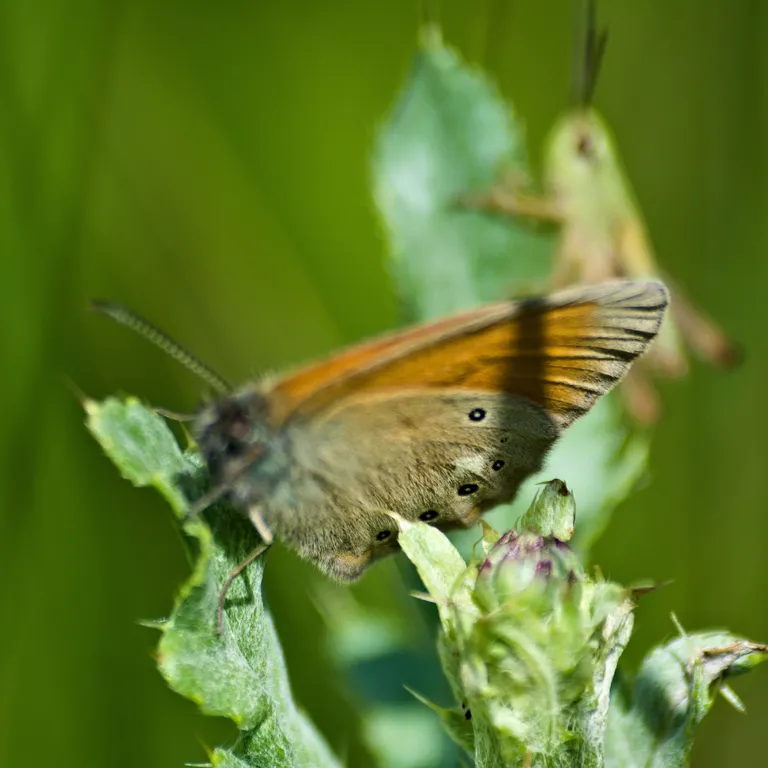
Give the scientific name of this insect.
Coenonympha glycerion (also Coenonympha iphis)
